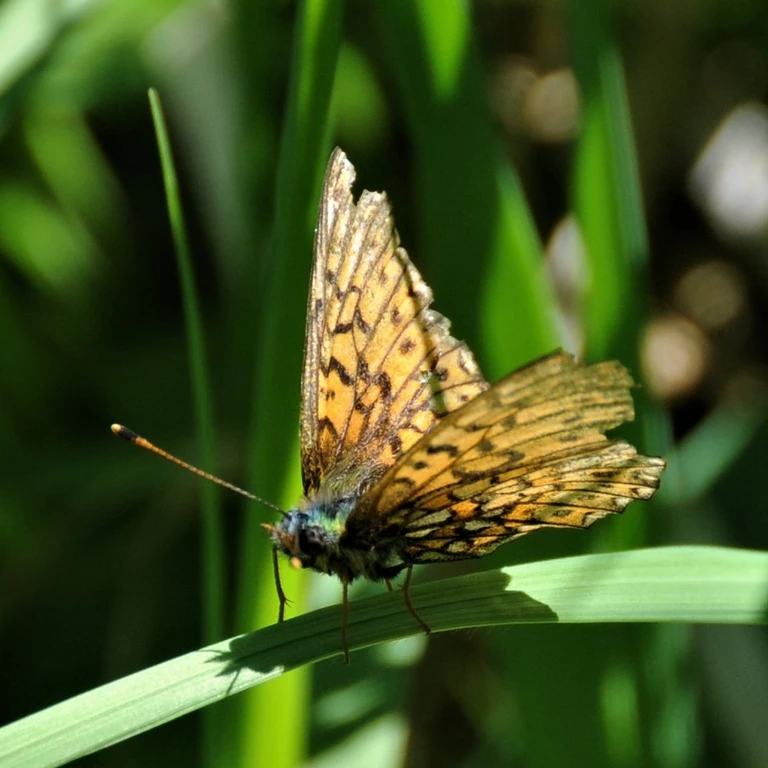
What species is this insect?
Boloria eunomia
